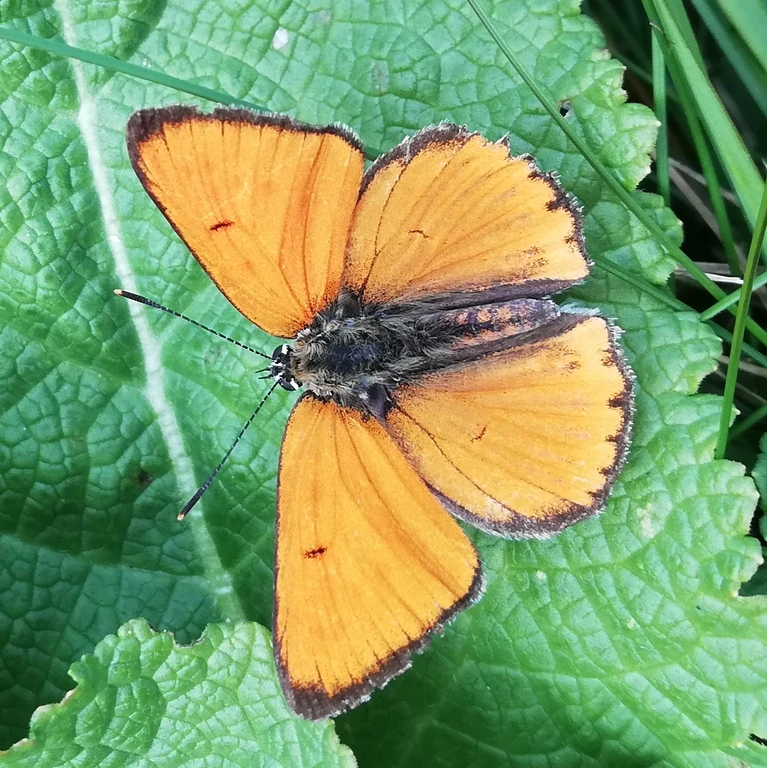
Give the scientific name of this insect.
Lycaena dispar
